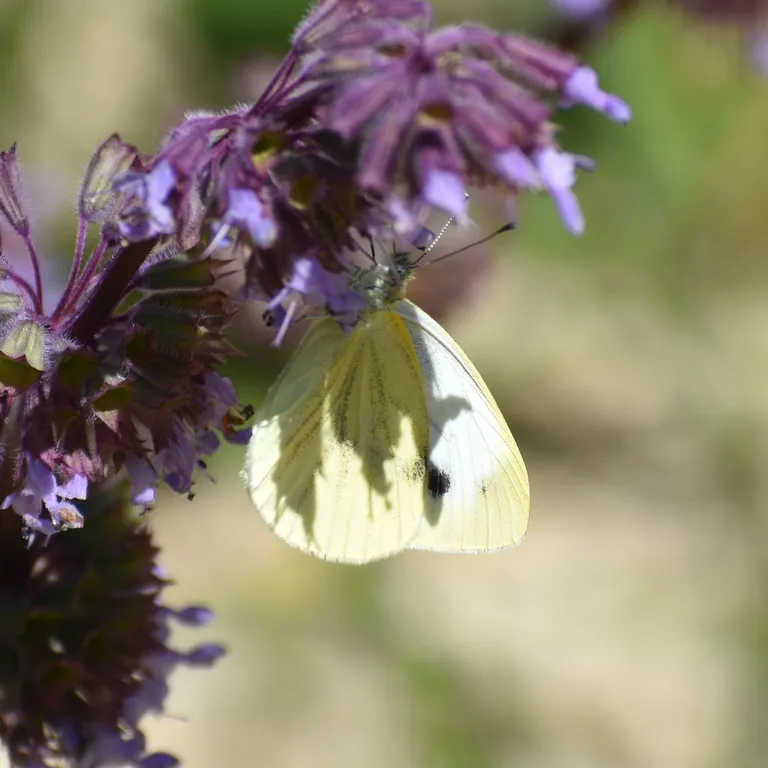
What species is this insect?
Pieris napi
